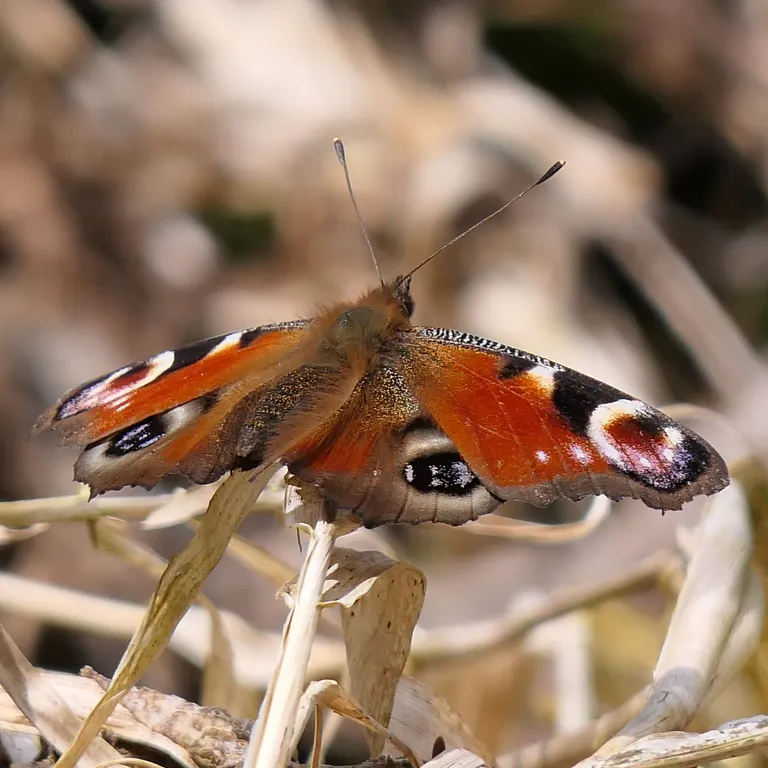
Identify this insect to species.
Aglais io
